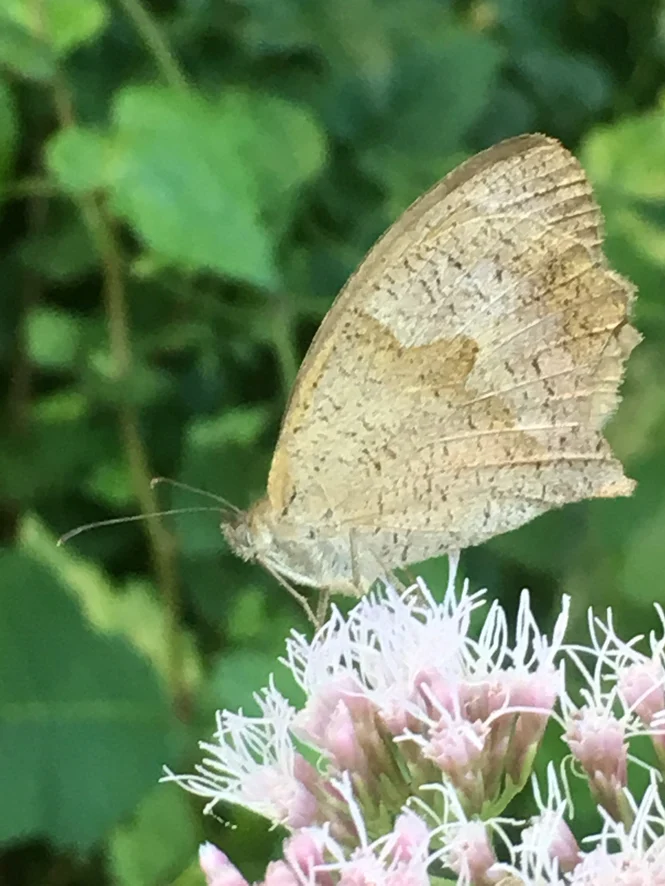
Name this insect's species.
Maniola jurtina
